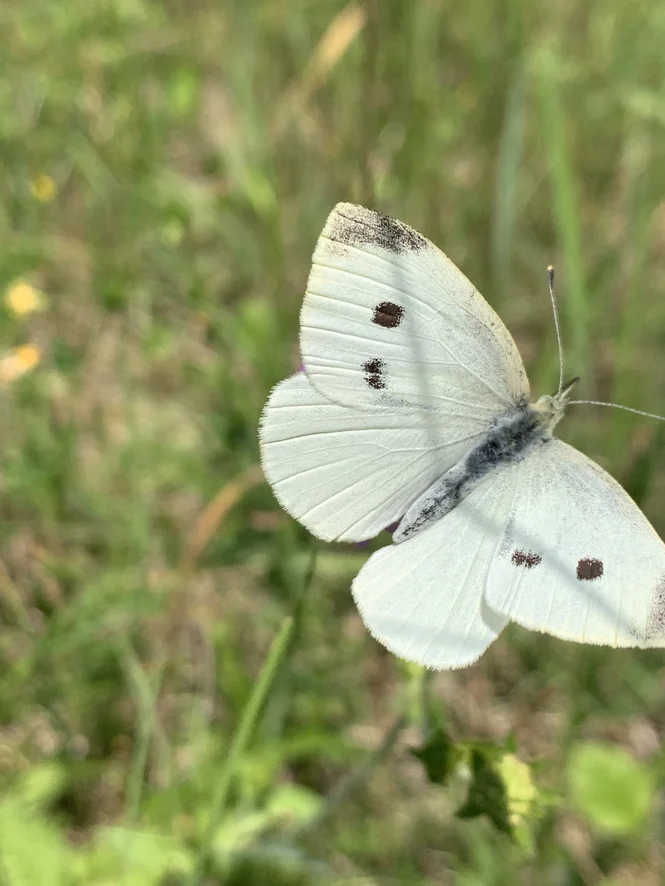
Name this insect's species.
Pieris rapae
